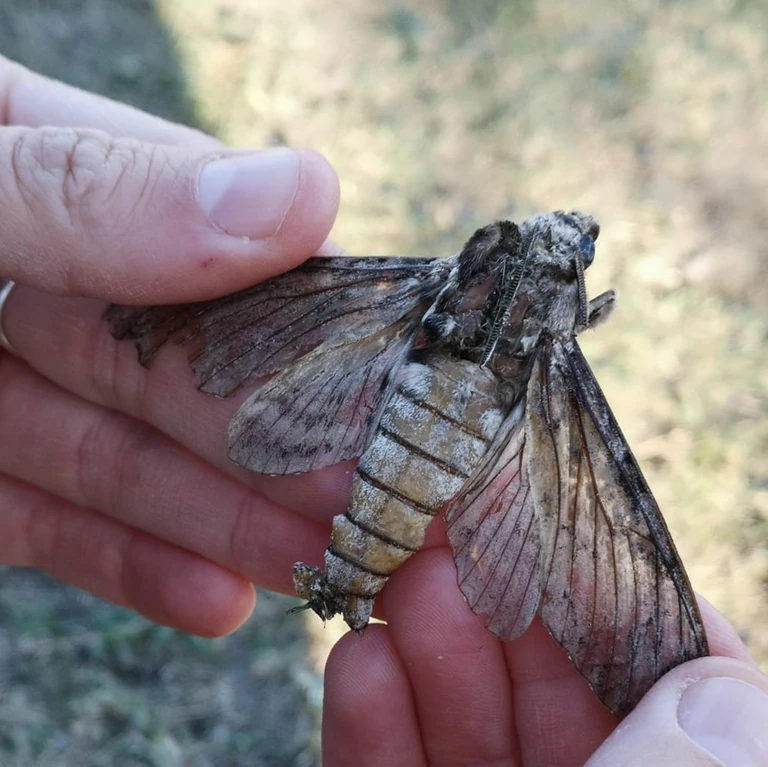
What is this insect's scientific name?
Agrius convolvuli
